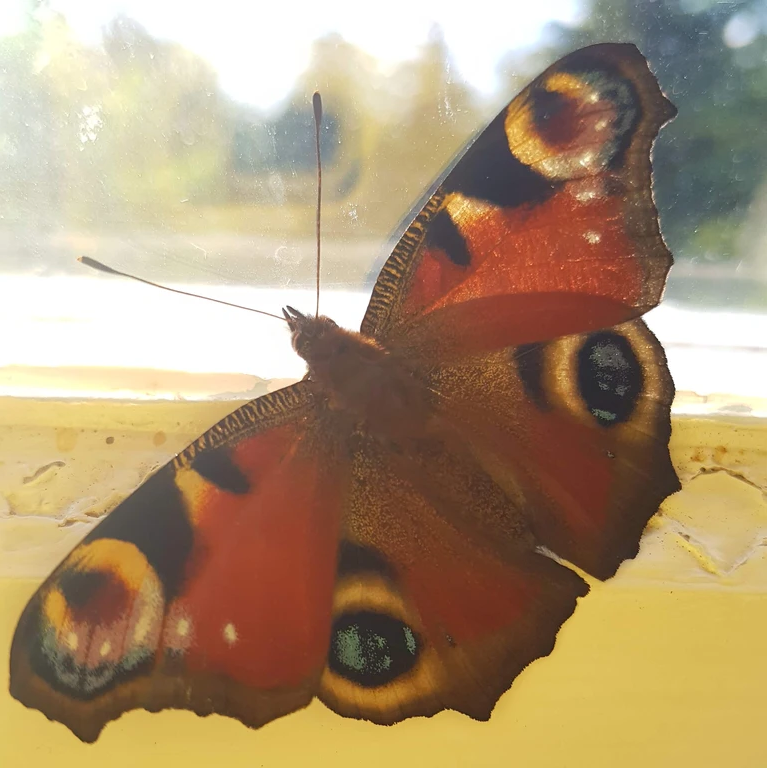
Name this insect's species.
Aglais io
